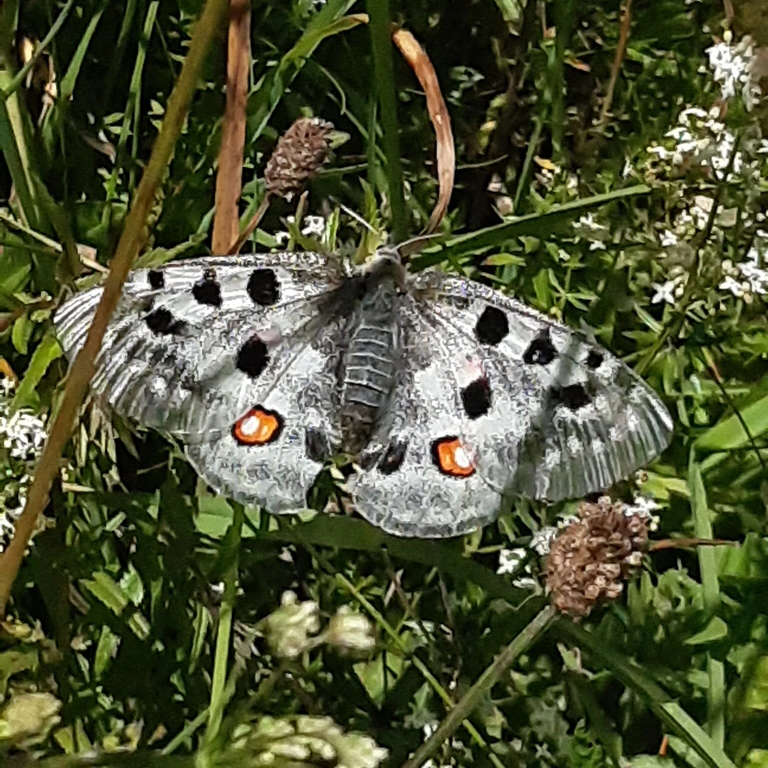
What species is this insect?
Parnassius apollo
